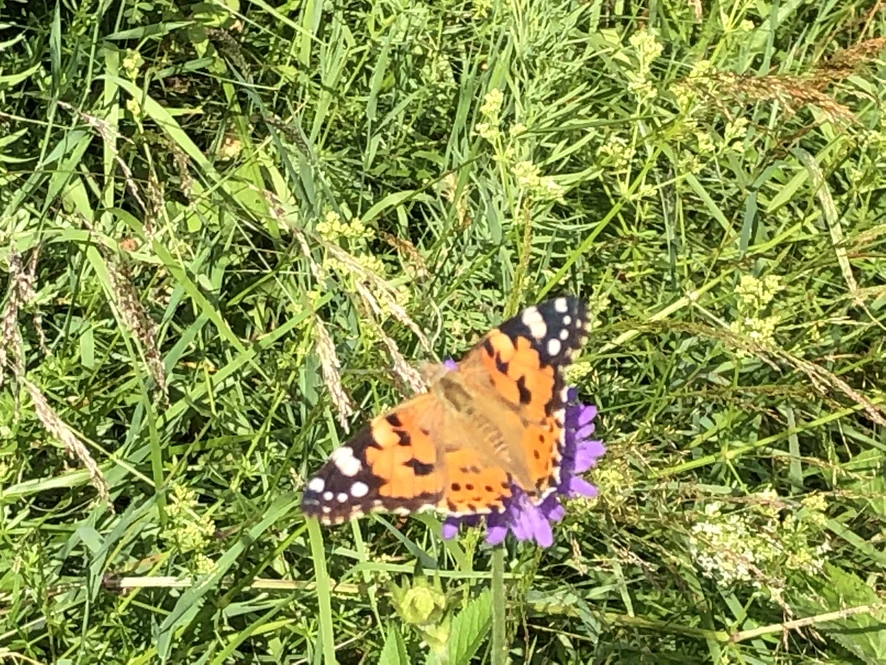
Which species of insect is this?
Vanessa cardui
